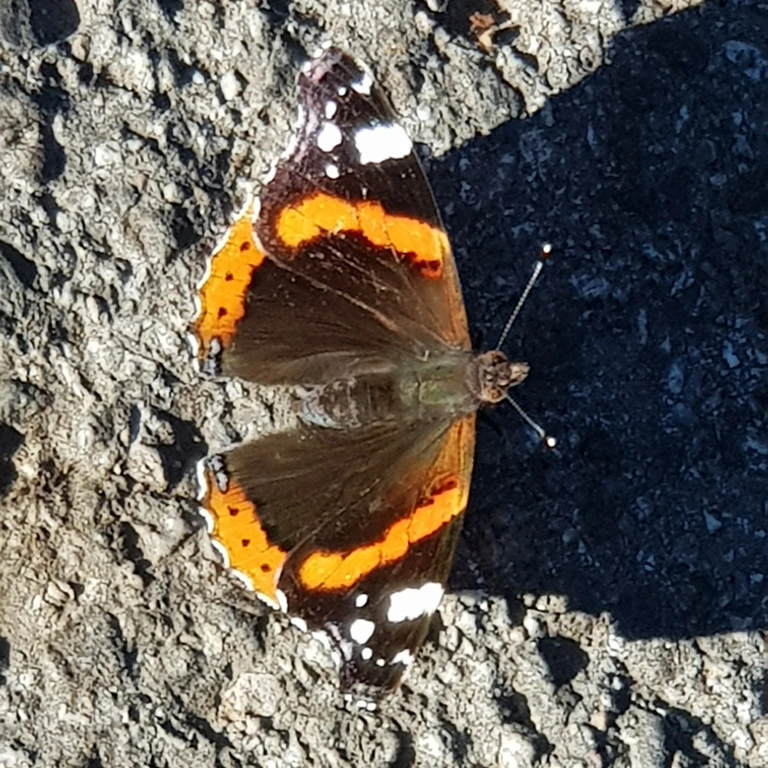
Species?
Vanessa atalanta
